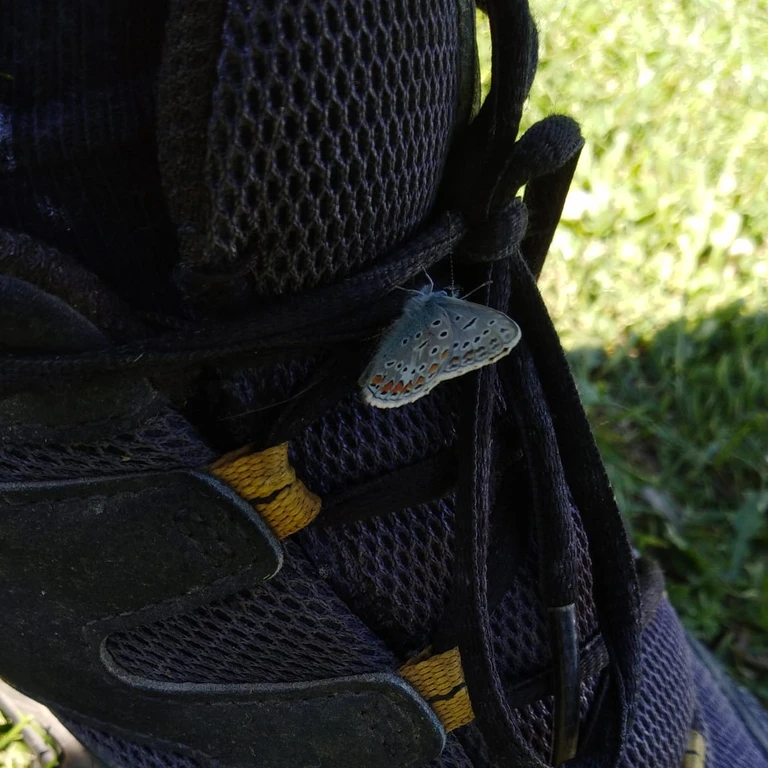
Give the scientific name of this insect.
Polyommatus icarus
